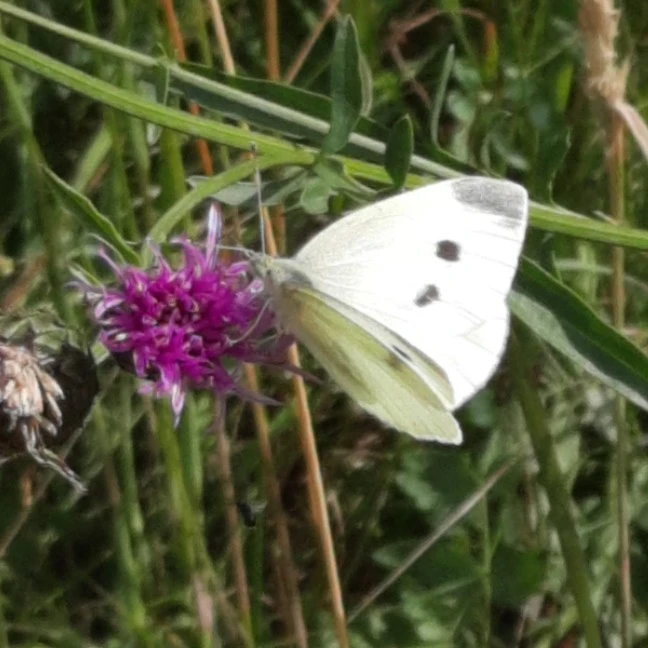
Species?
Pieris rapae
